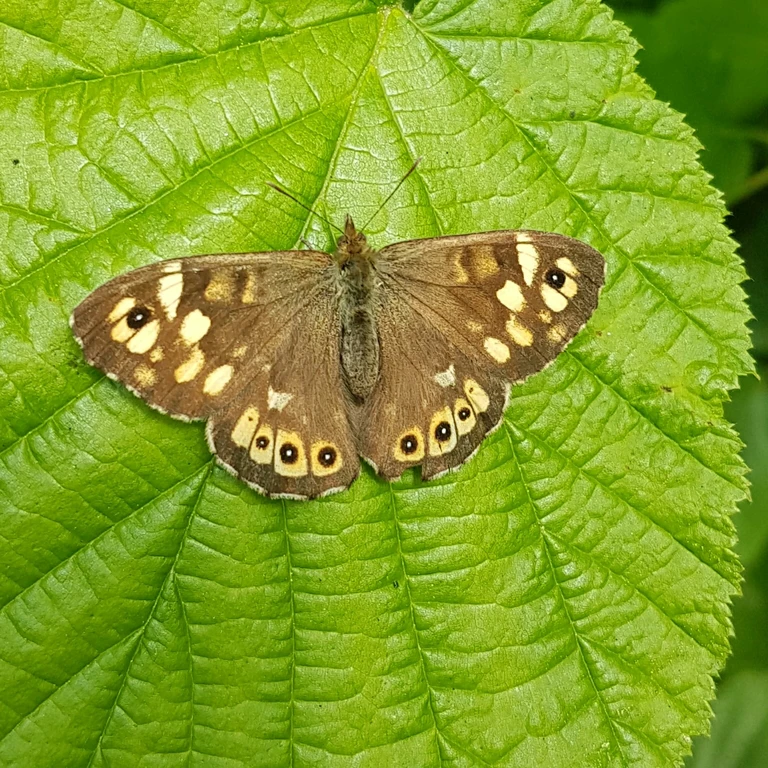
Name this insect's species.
Pararge aegeria
